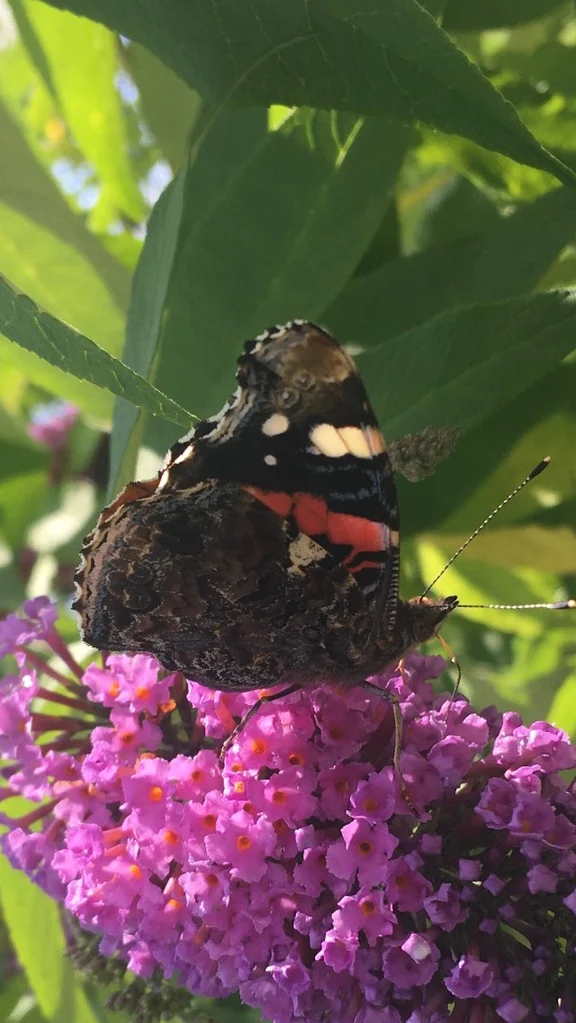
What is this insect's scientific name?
Vanessa atalanta
